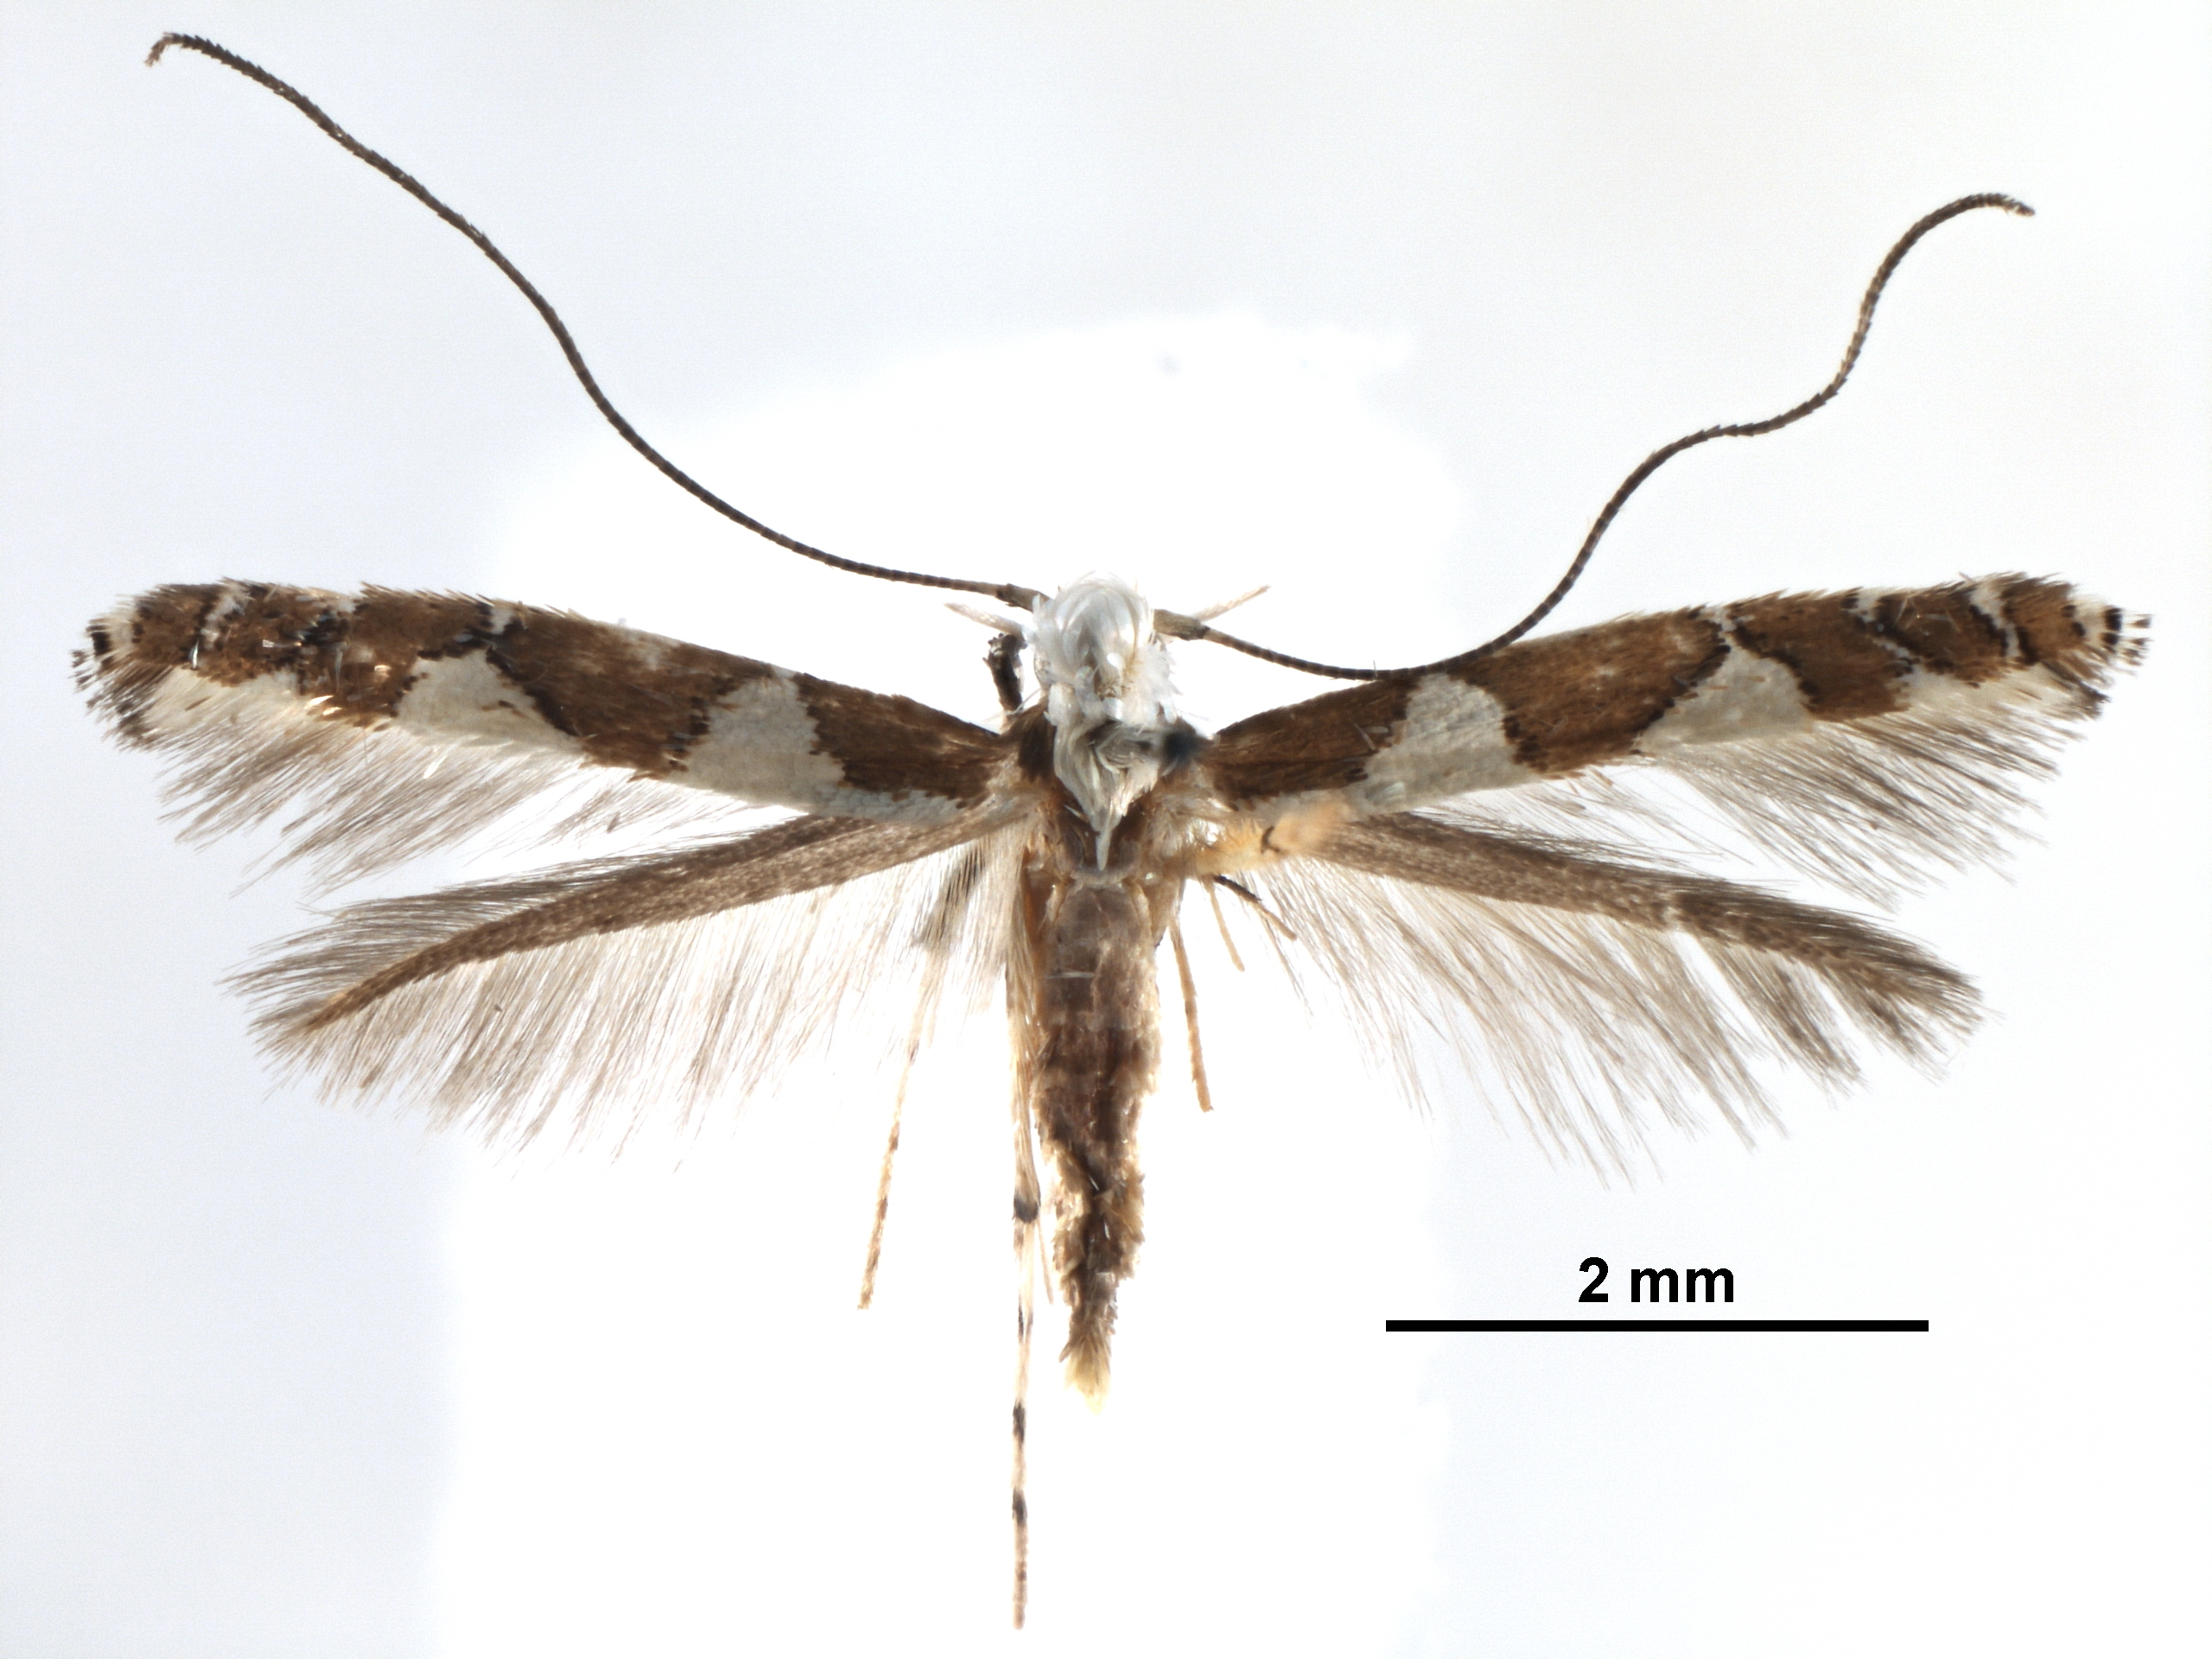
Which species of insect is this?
Dialectica galapagosensis
